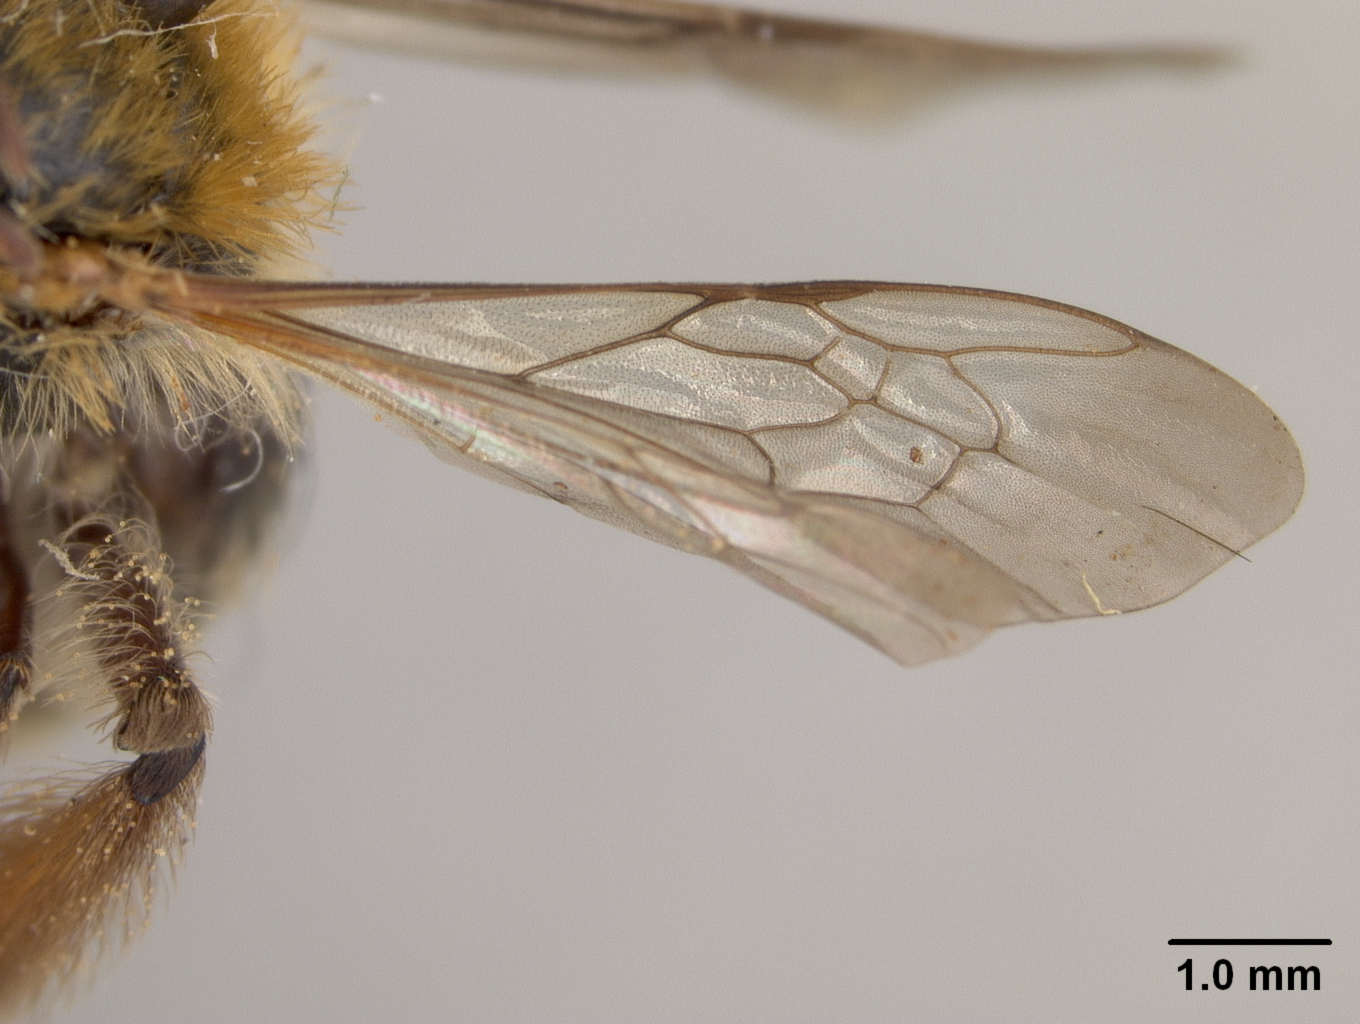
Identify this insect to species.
Andrena uyacensis
